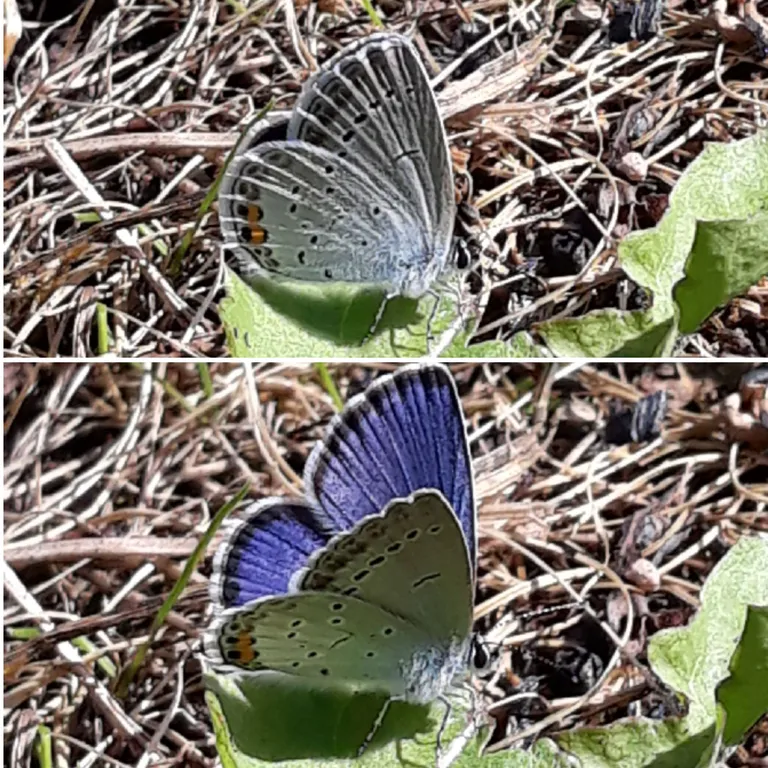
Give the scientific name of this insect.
Cupido argiades (also Elkalyce argiades)
